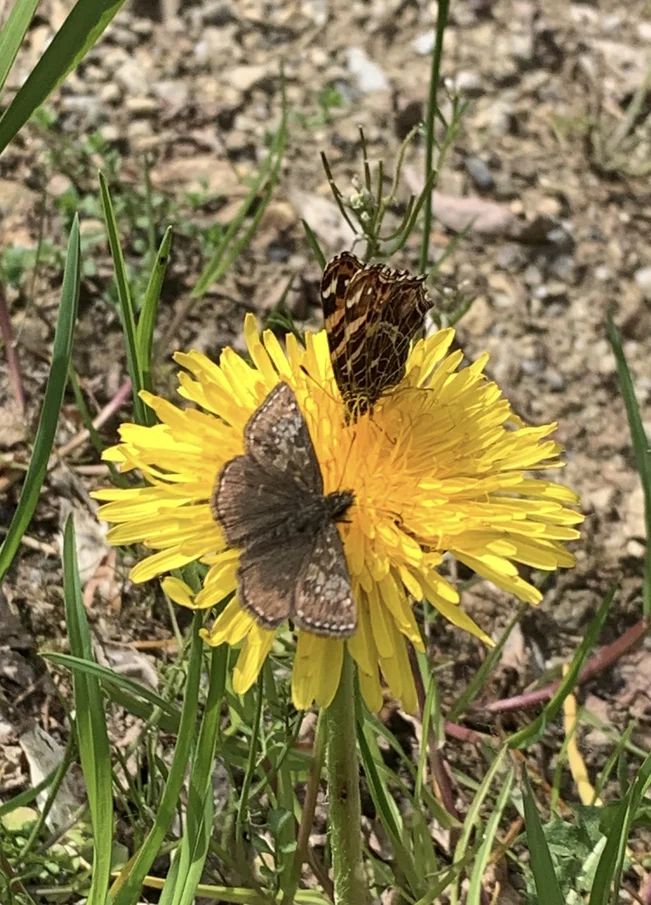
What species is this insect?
Erynnis tages
